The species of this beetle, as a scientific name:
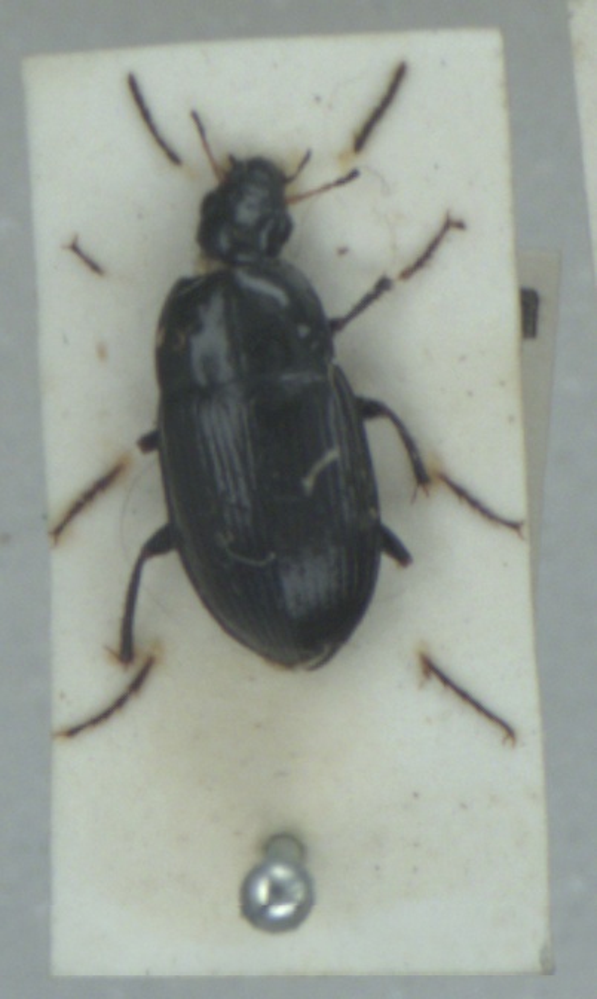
Amara similata
